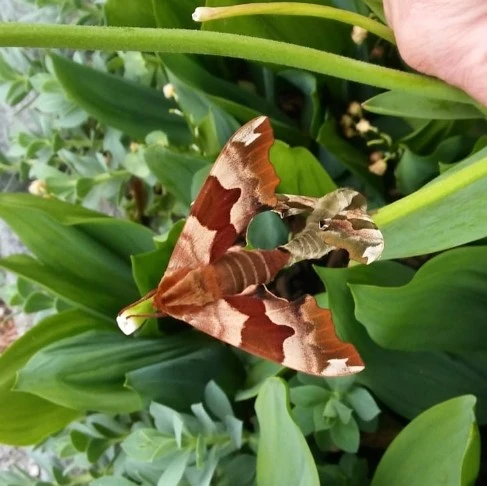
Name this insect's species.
Mimas tiliae
